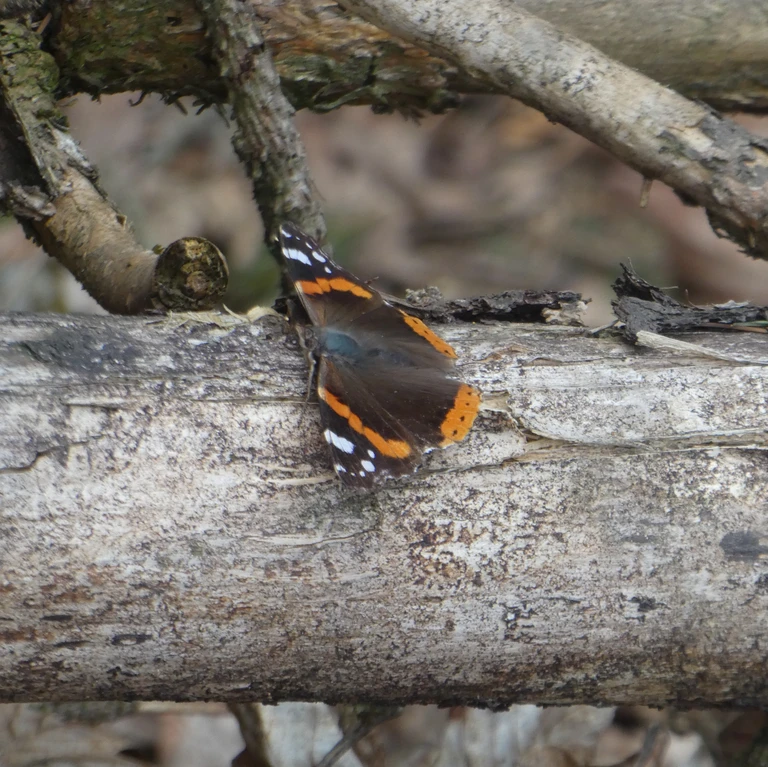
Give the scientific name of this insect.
Vanessa atalanta
